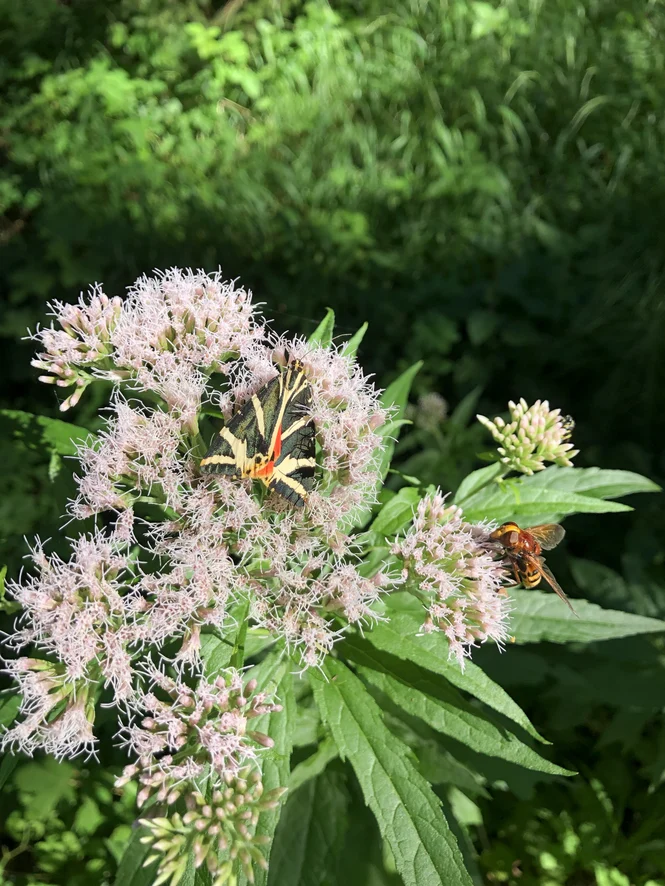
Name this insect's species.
Euplagia quadripunctaria
